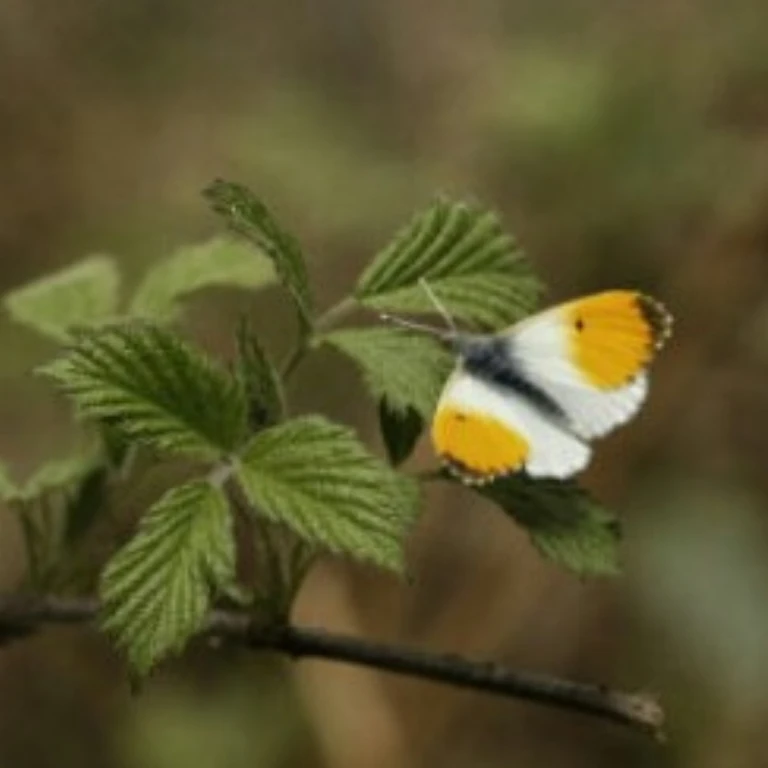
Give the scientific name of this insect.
Anthocharis cardamines
